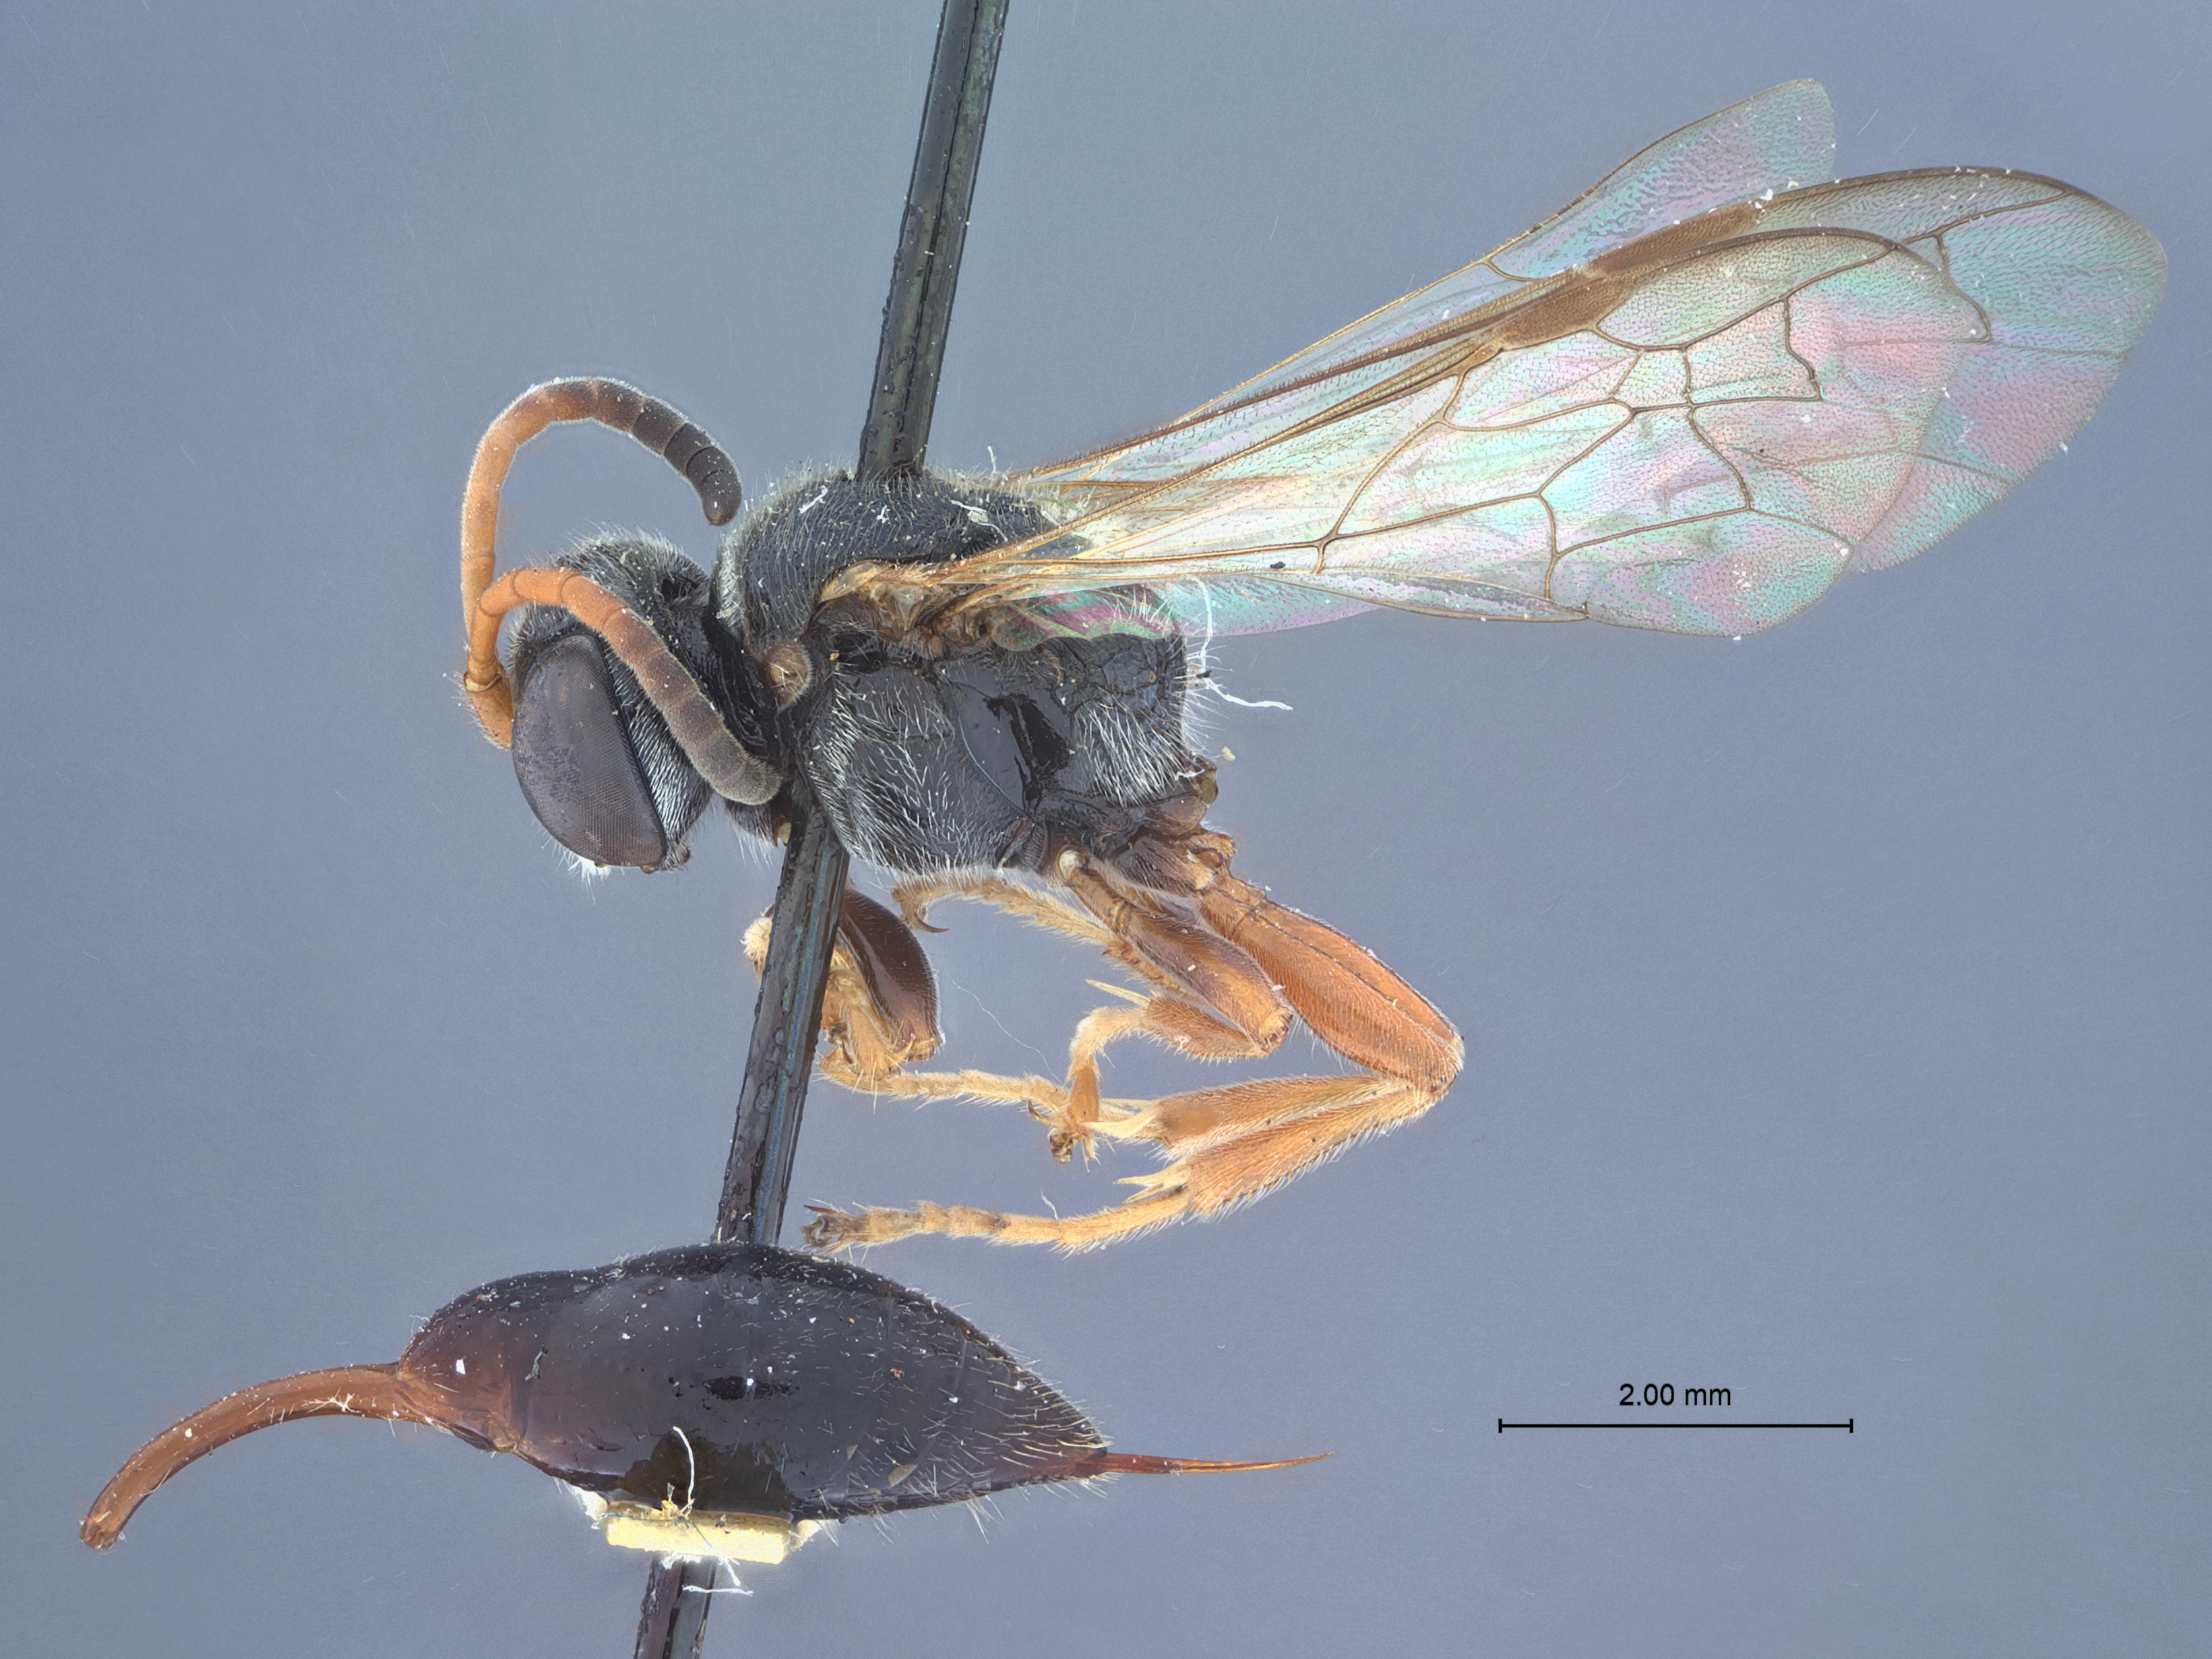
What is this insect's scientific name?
Mimesa erythropoda
